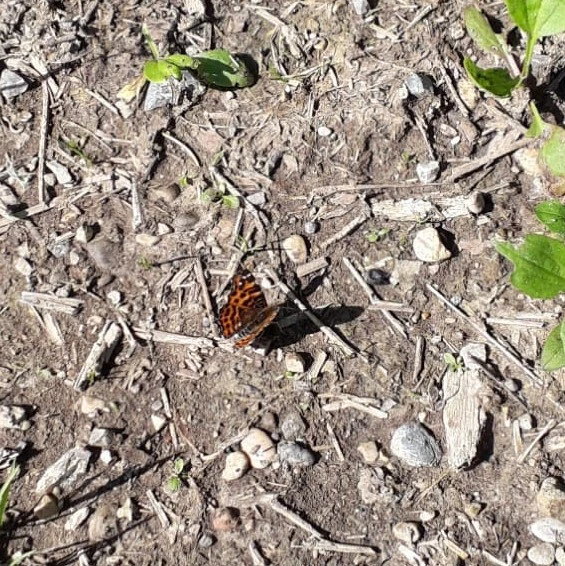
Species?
Araschnia levana
